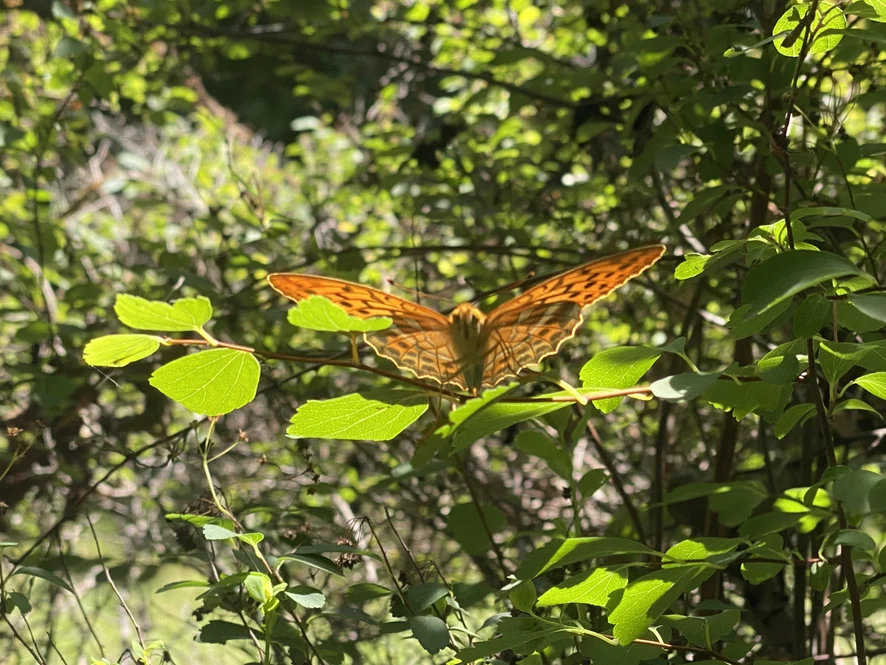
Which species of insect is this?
Argynnis paphia
